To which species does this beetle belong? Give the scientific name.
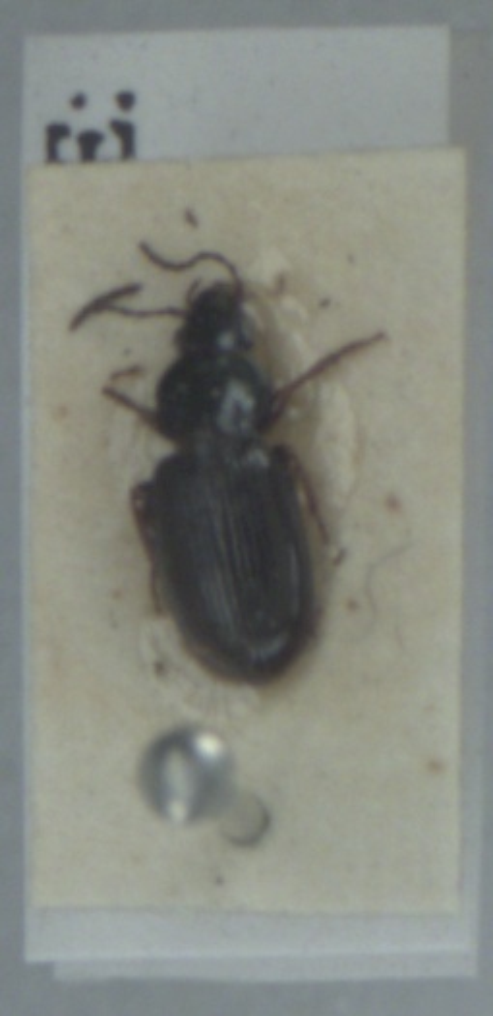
Pterostichus diligens
